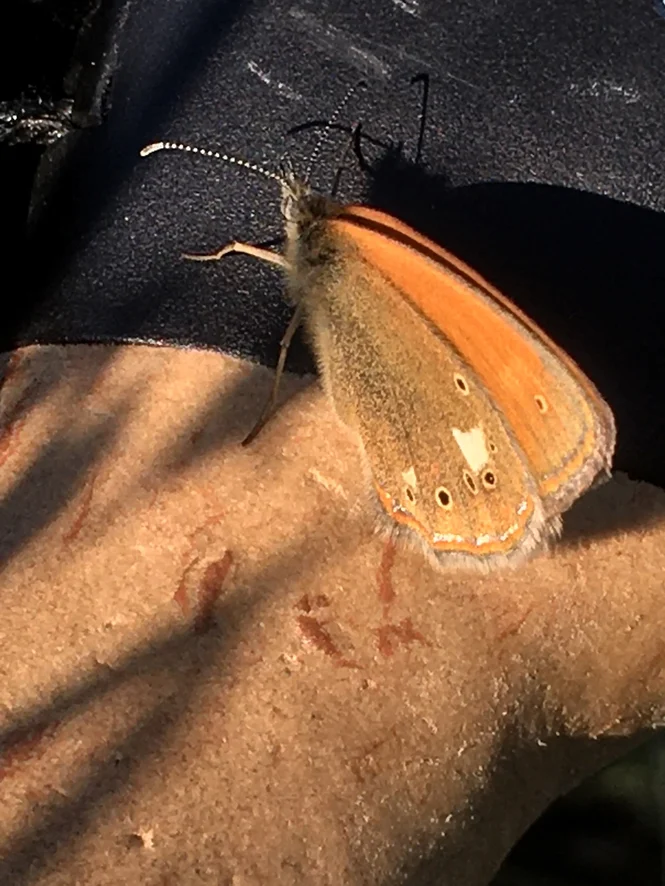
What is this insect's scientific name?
Coenonympha glycerion (also Coenonympha iphis)
